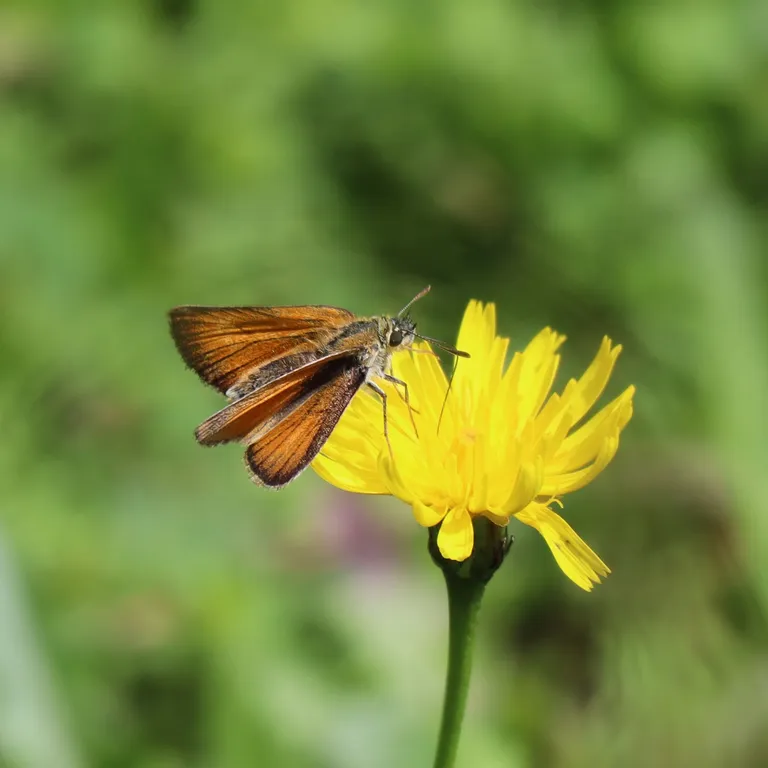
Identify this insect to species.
Thymelicus sylvestris
